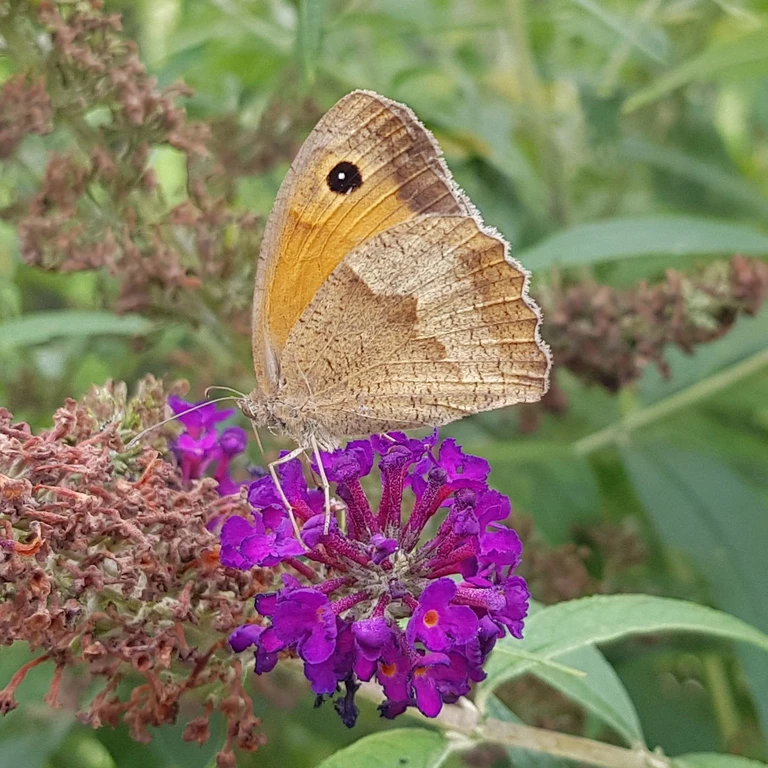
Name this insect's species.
Maniola jurtina
